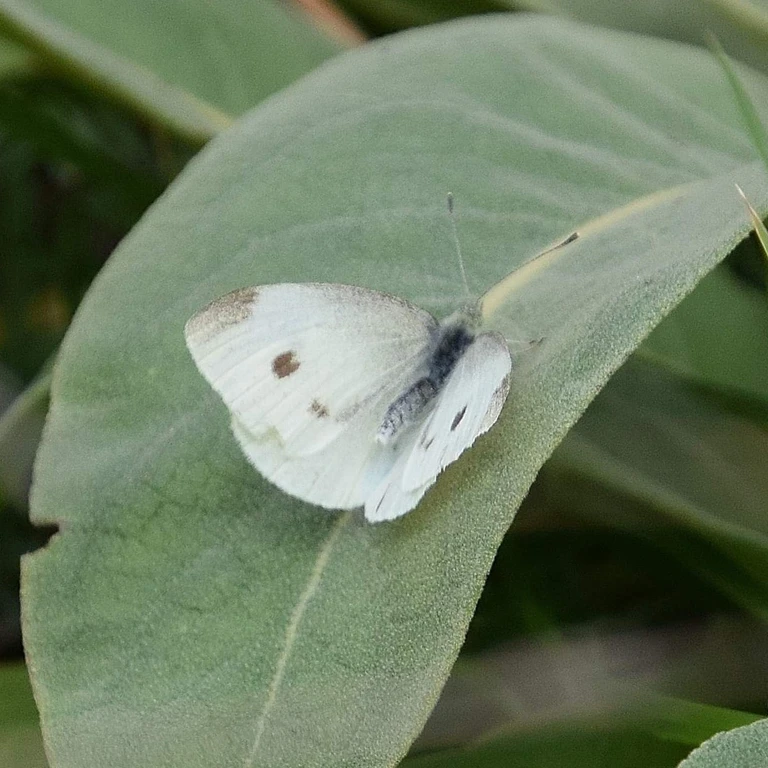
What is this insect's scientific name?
Pieris rapae
